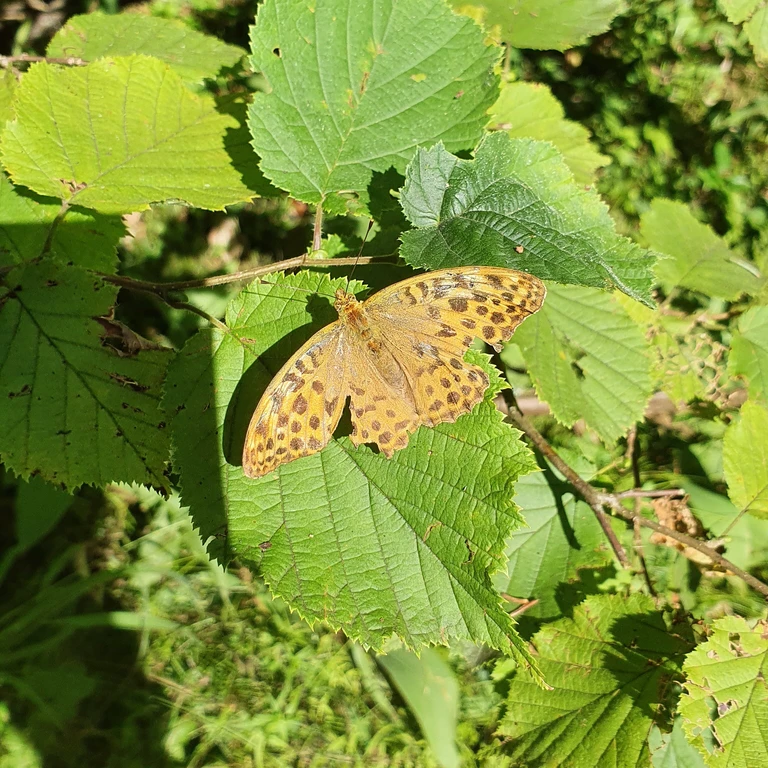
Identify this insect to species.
Argynnis paphia
